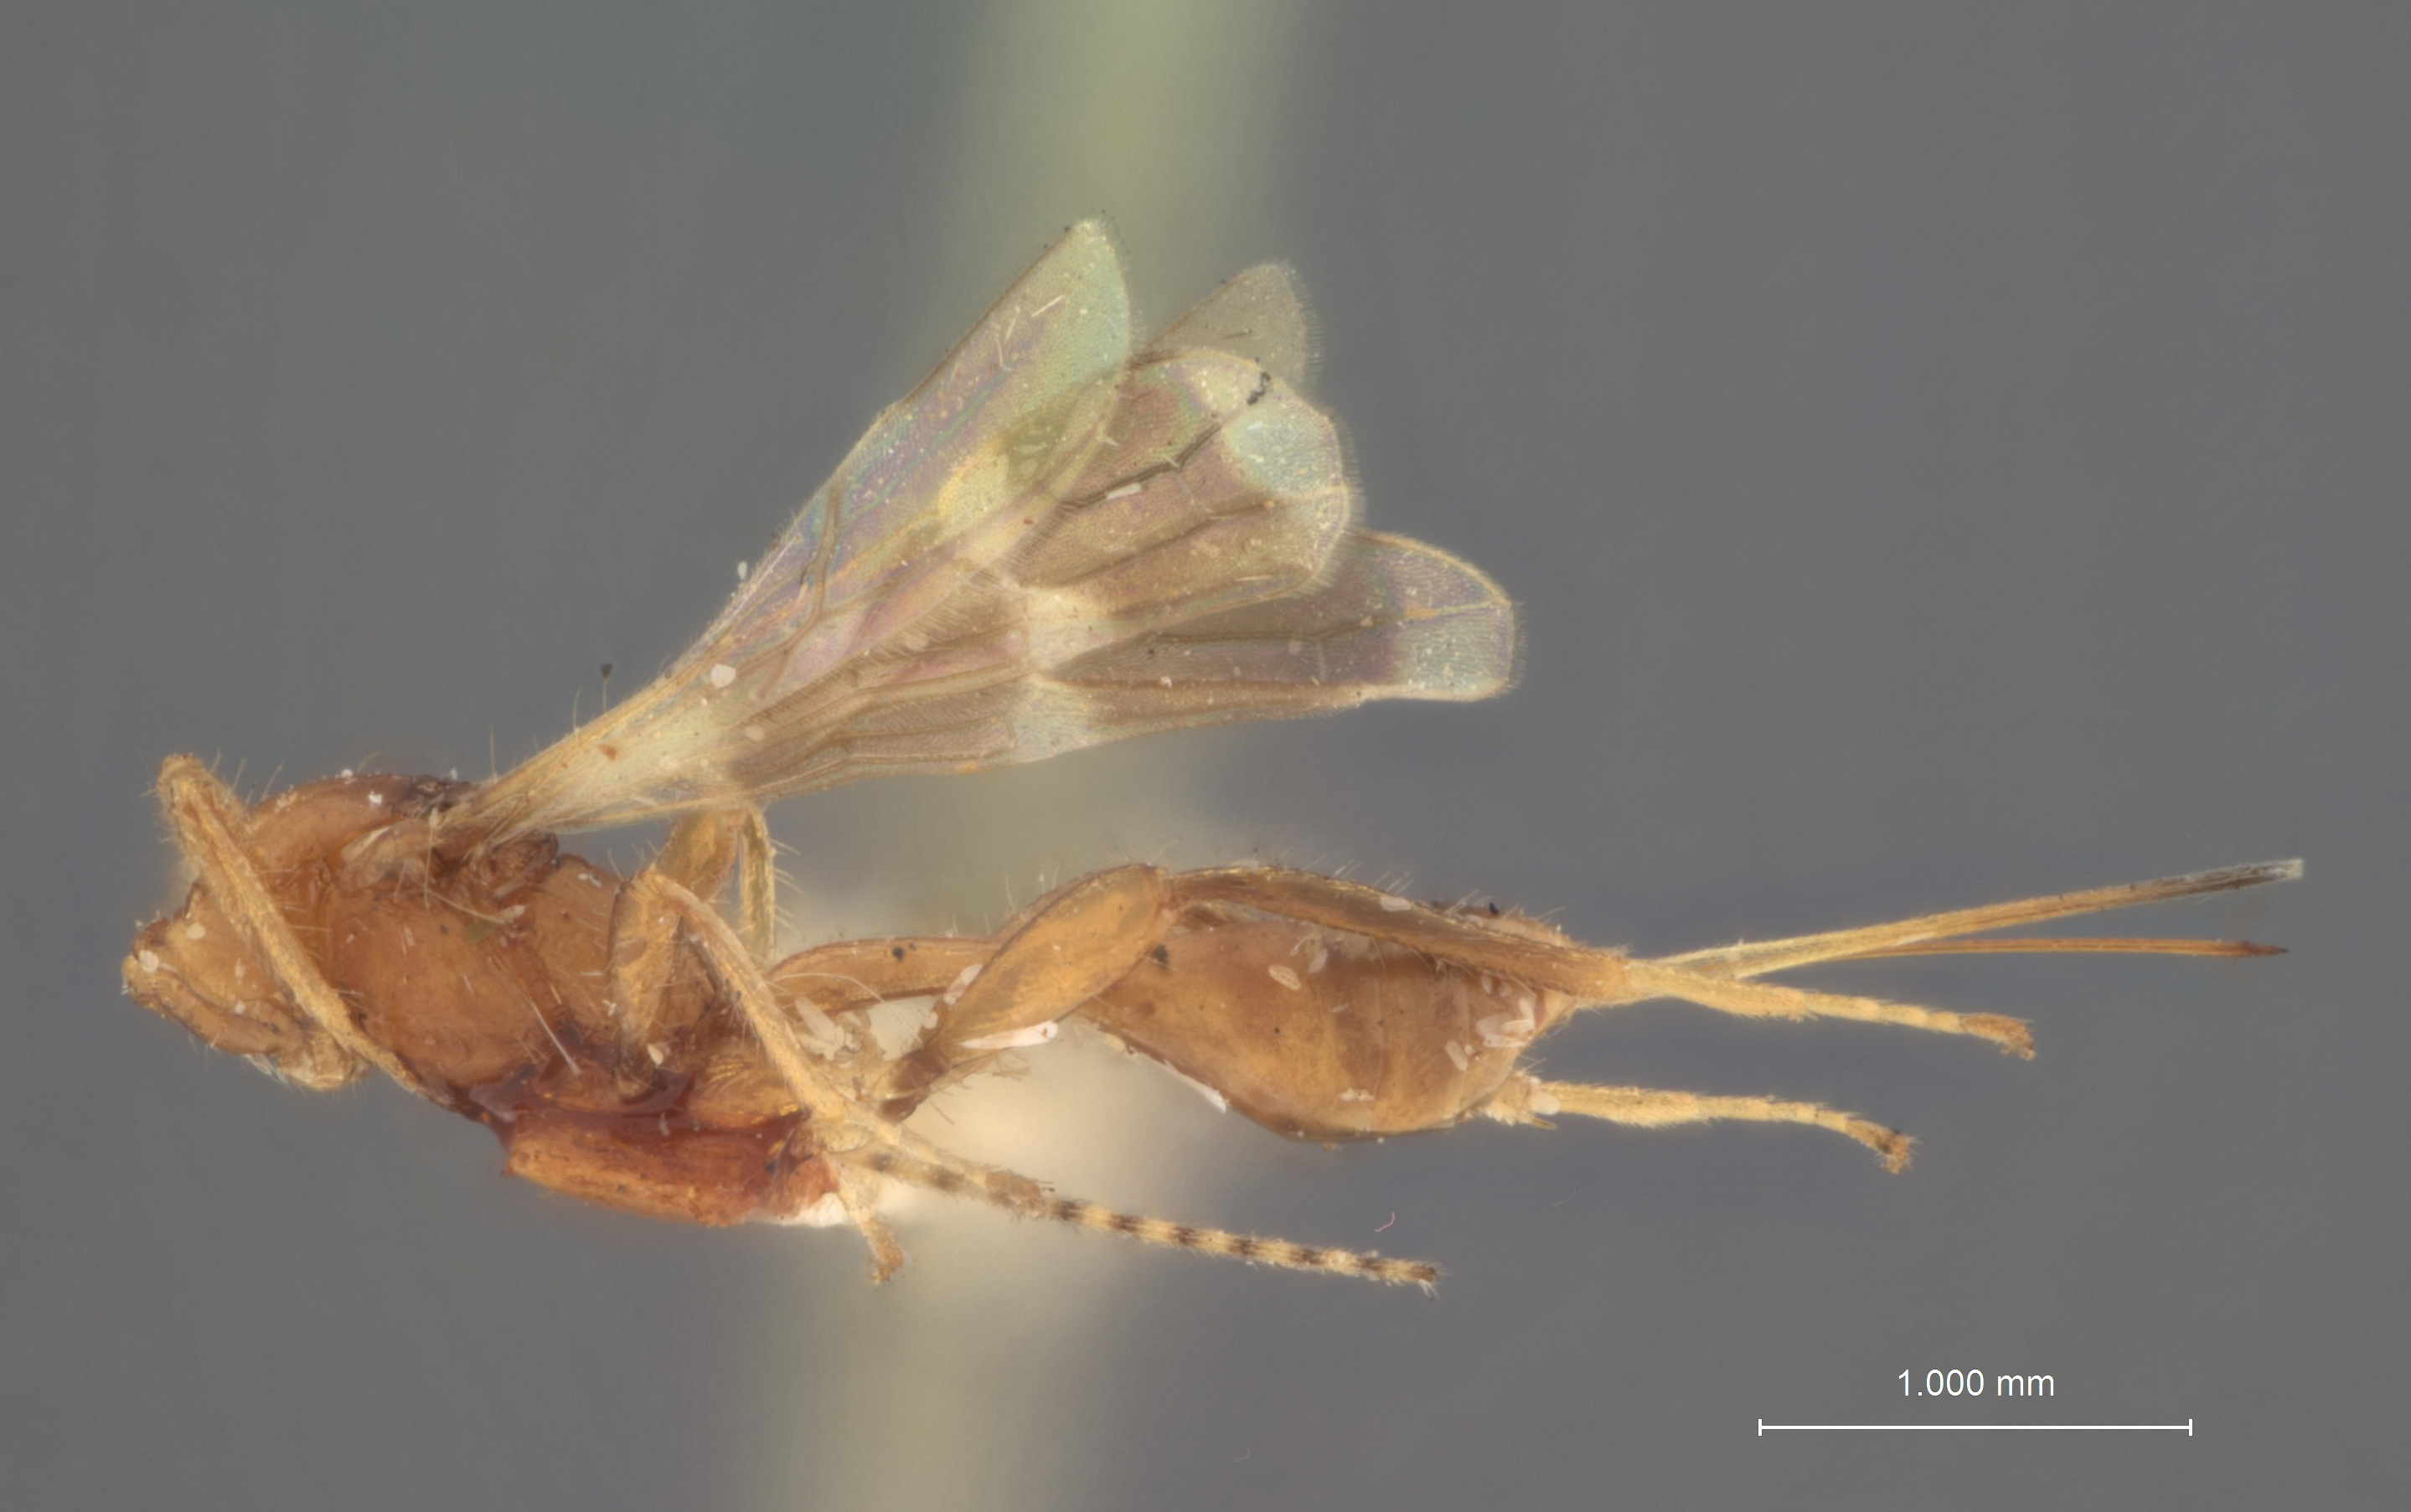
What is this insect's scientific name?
Spathius priscus
